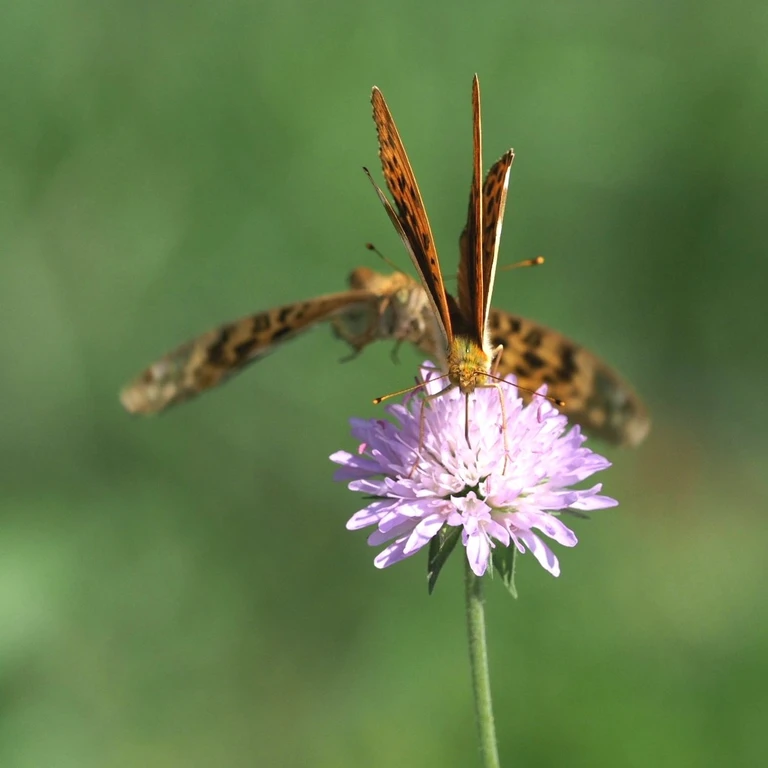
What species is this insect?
Argynnis paphia
